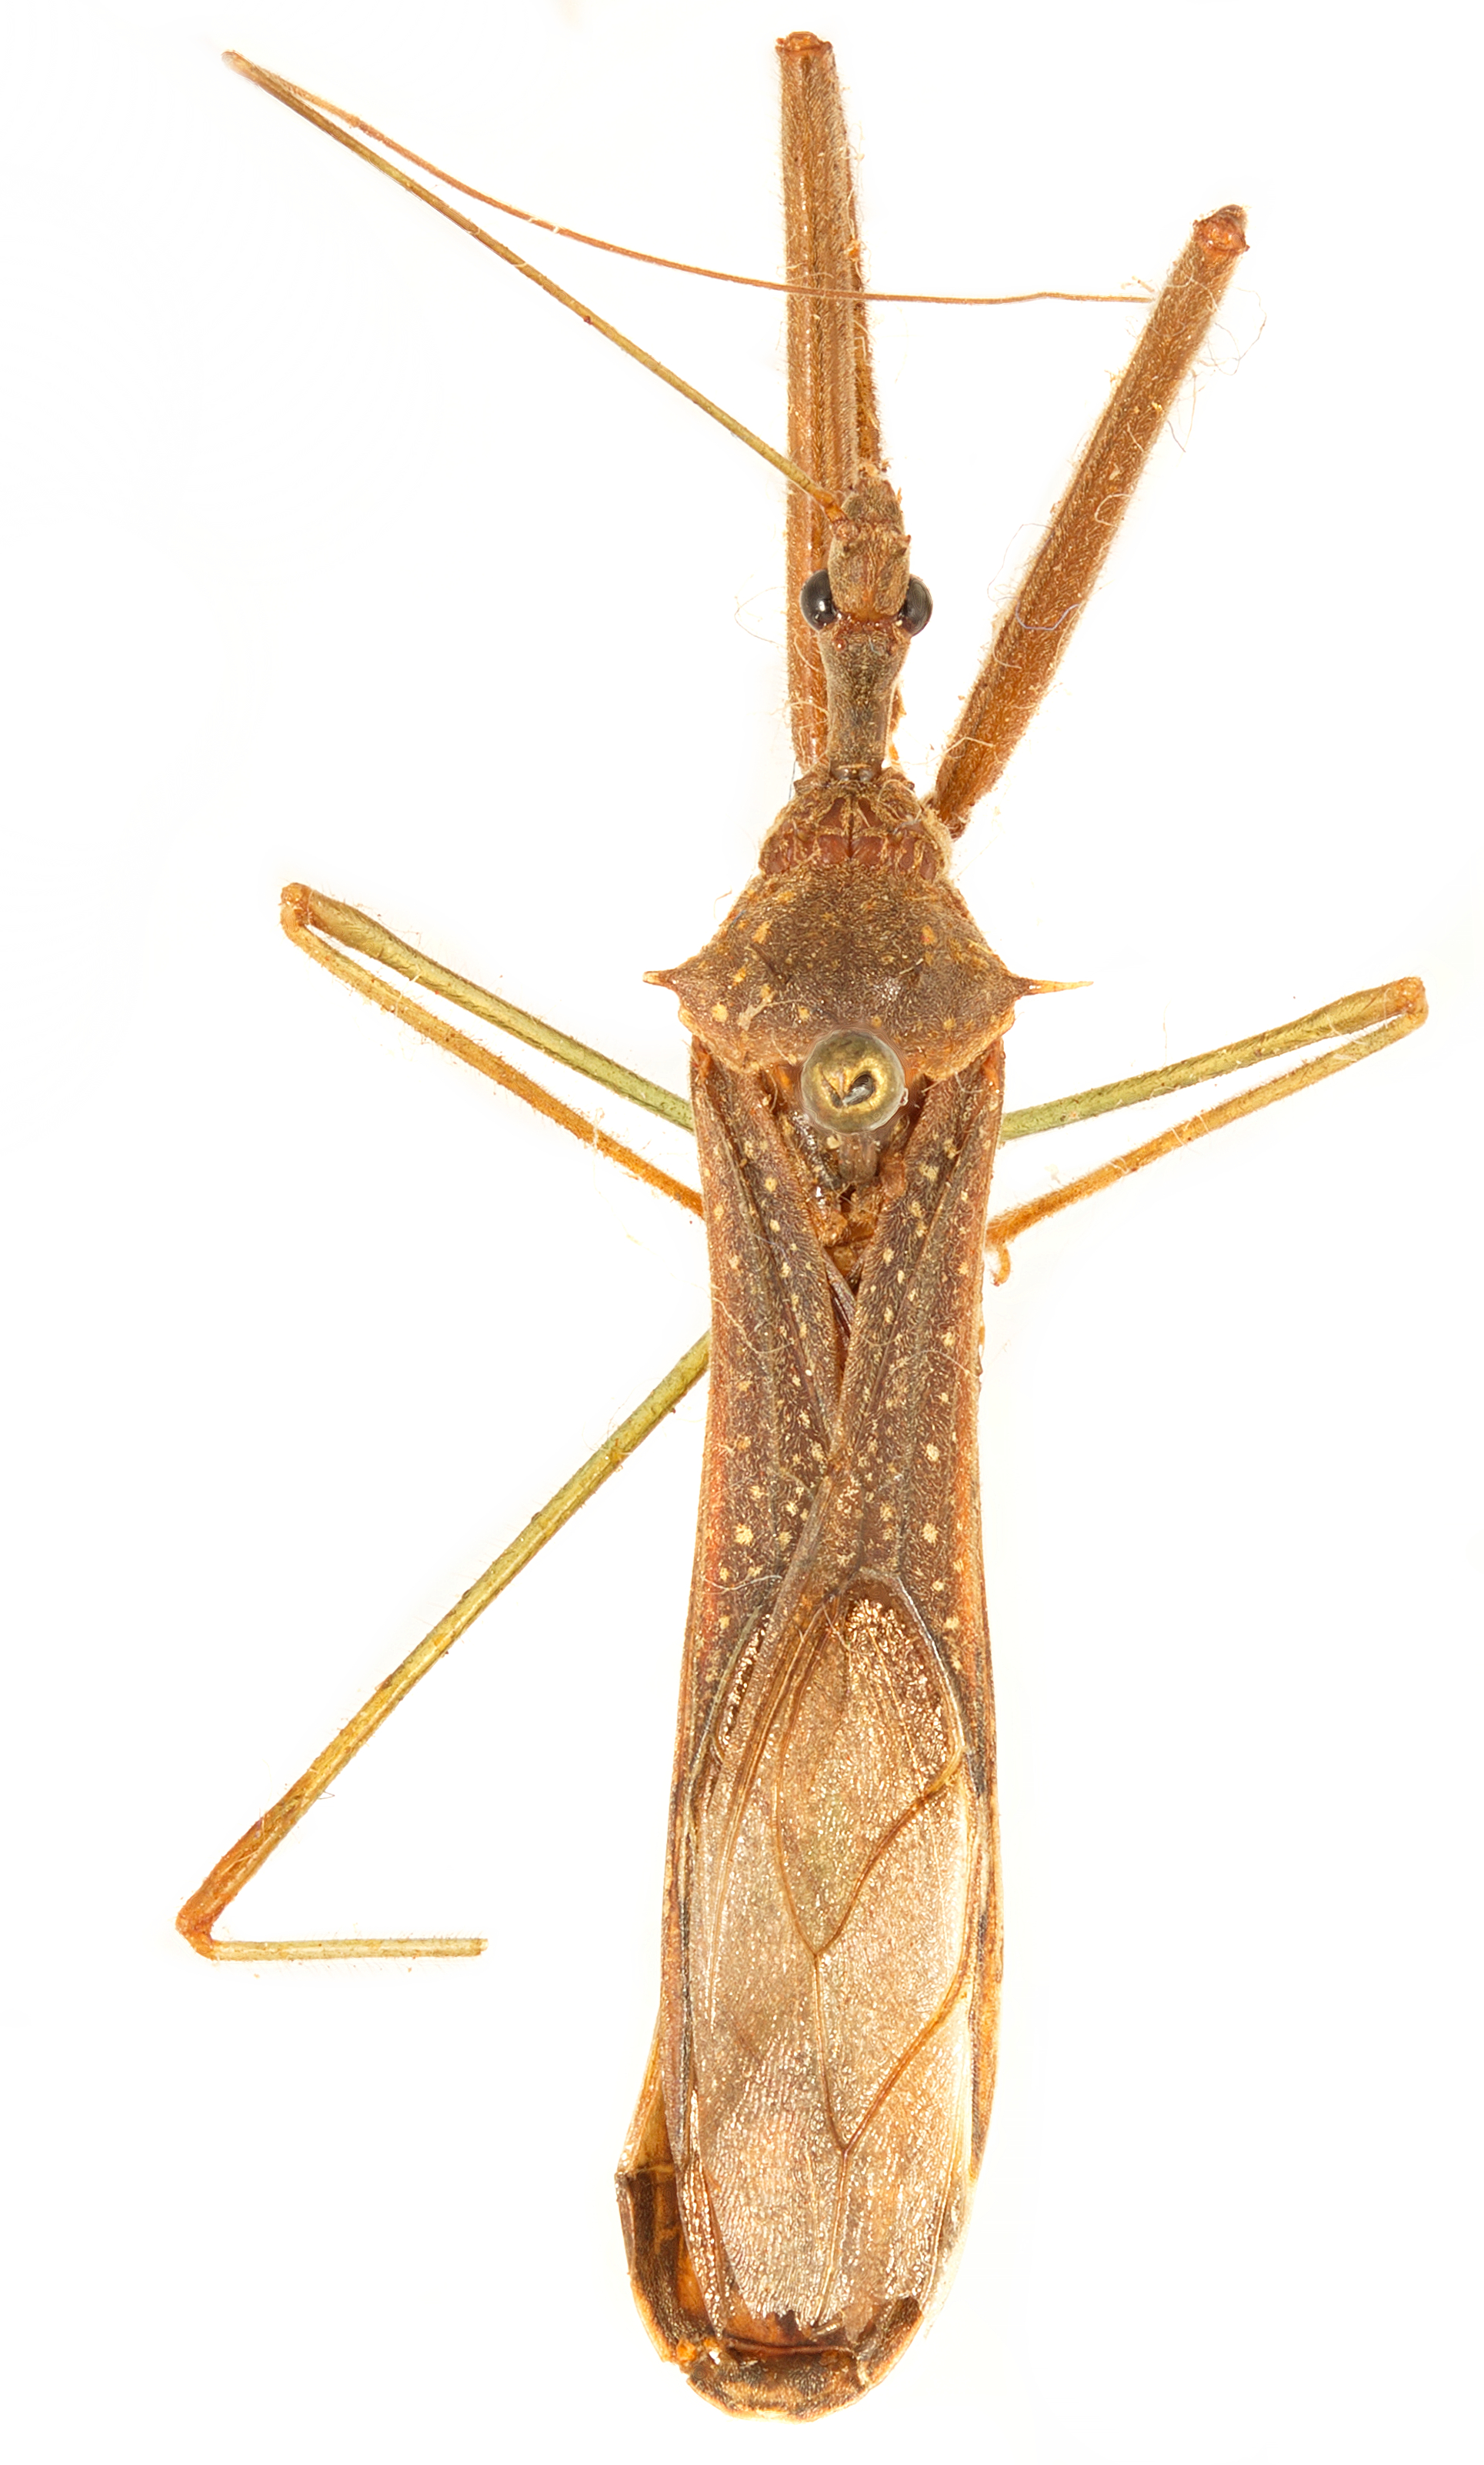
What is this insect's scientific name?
Heza ephippium
